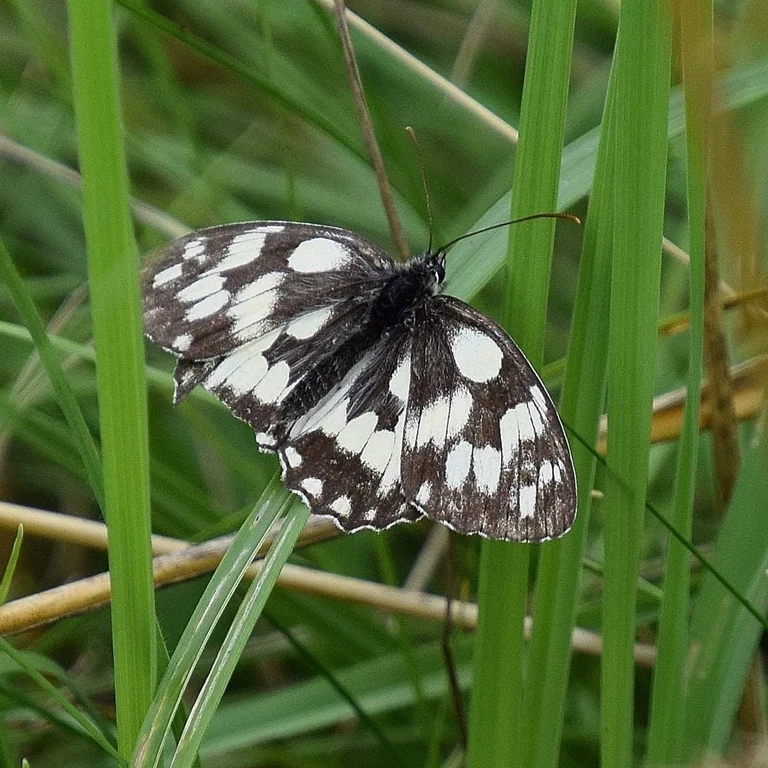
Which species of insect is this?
Melanargia galathea
